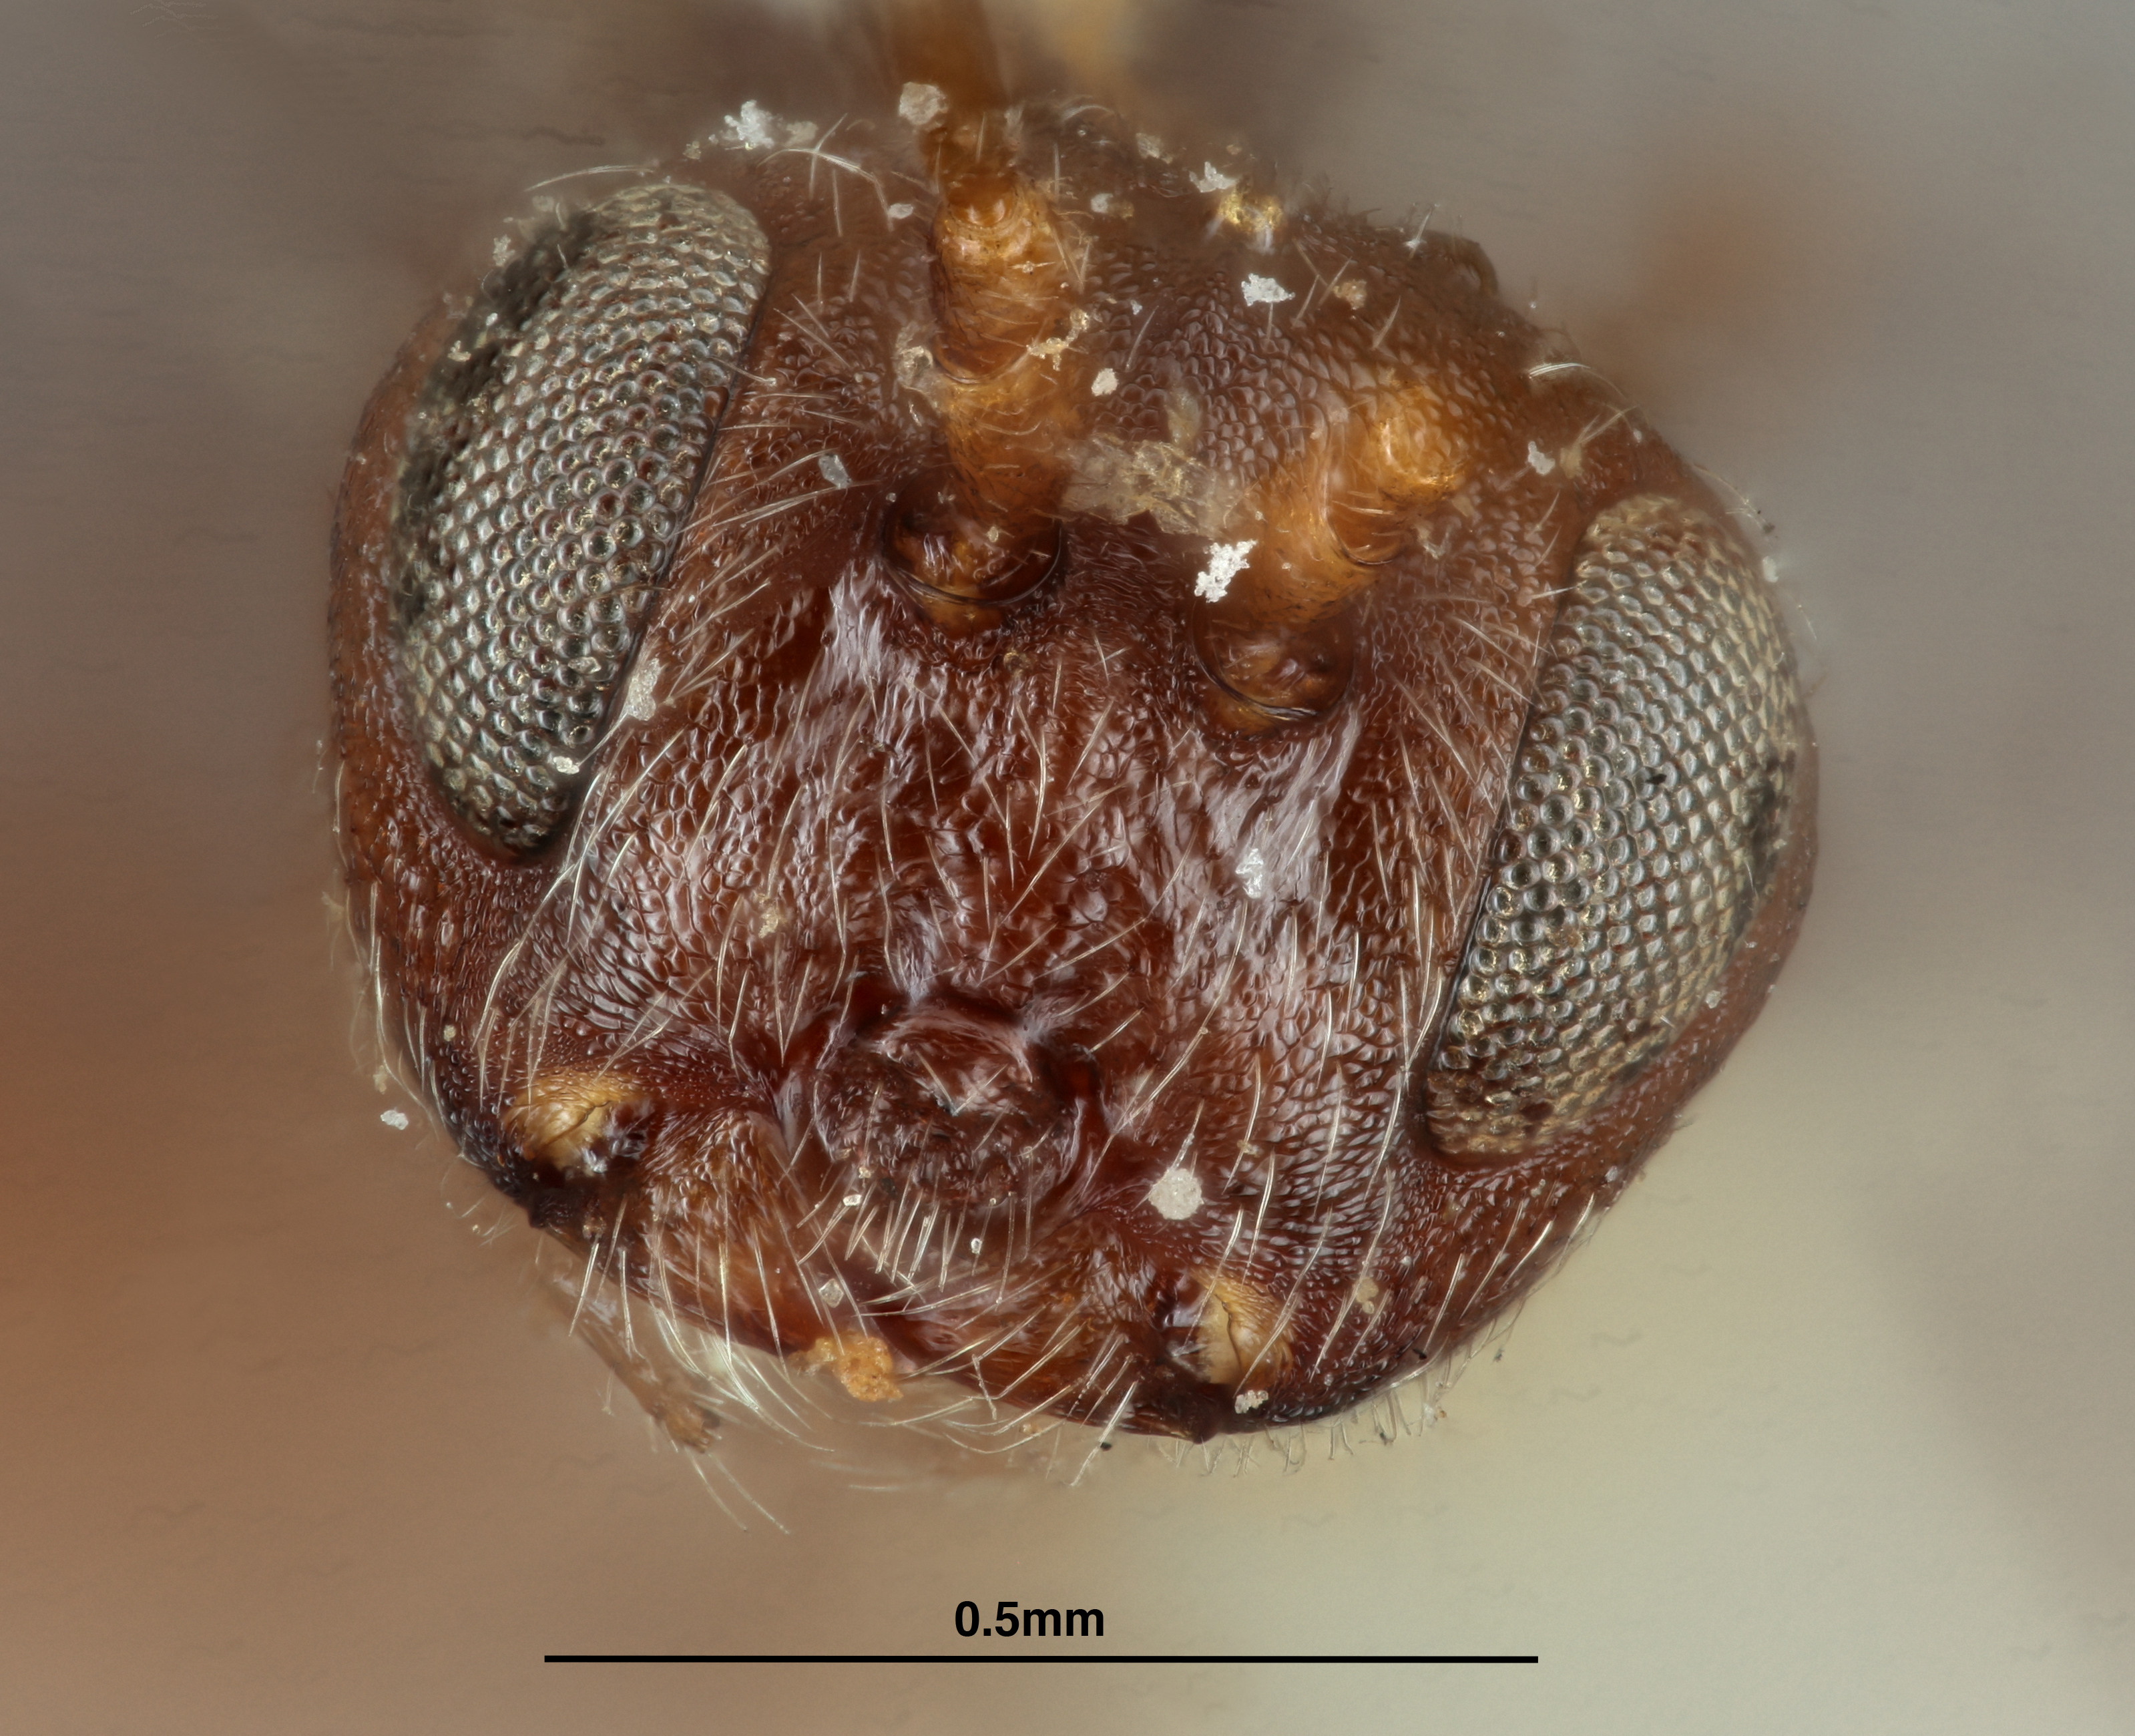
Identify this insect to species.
Philonix nigircollis
